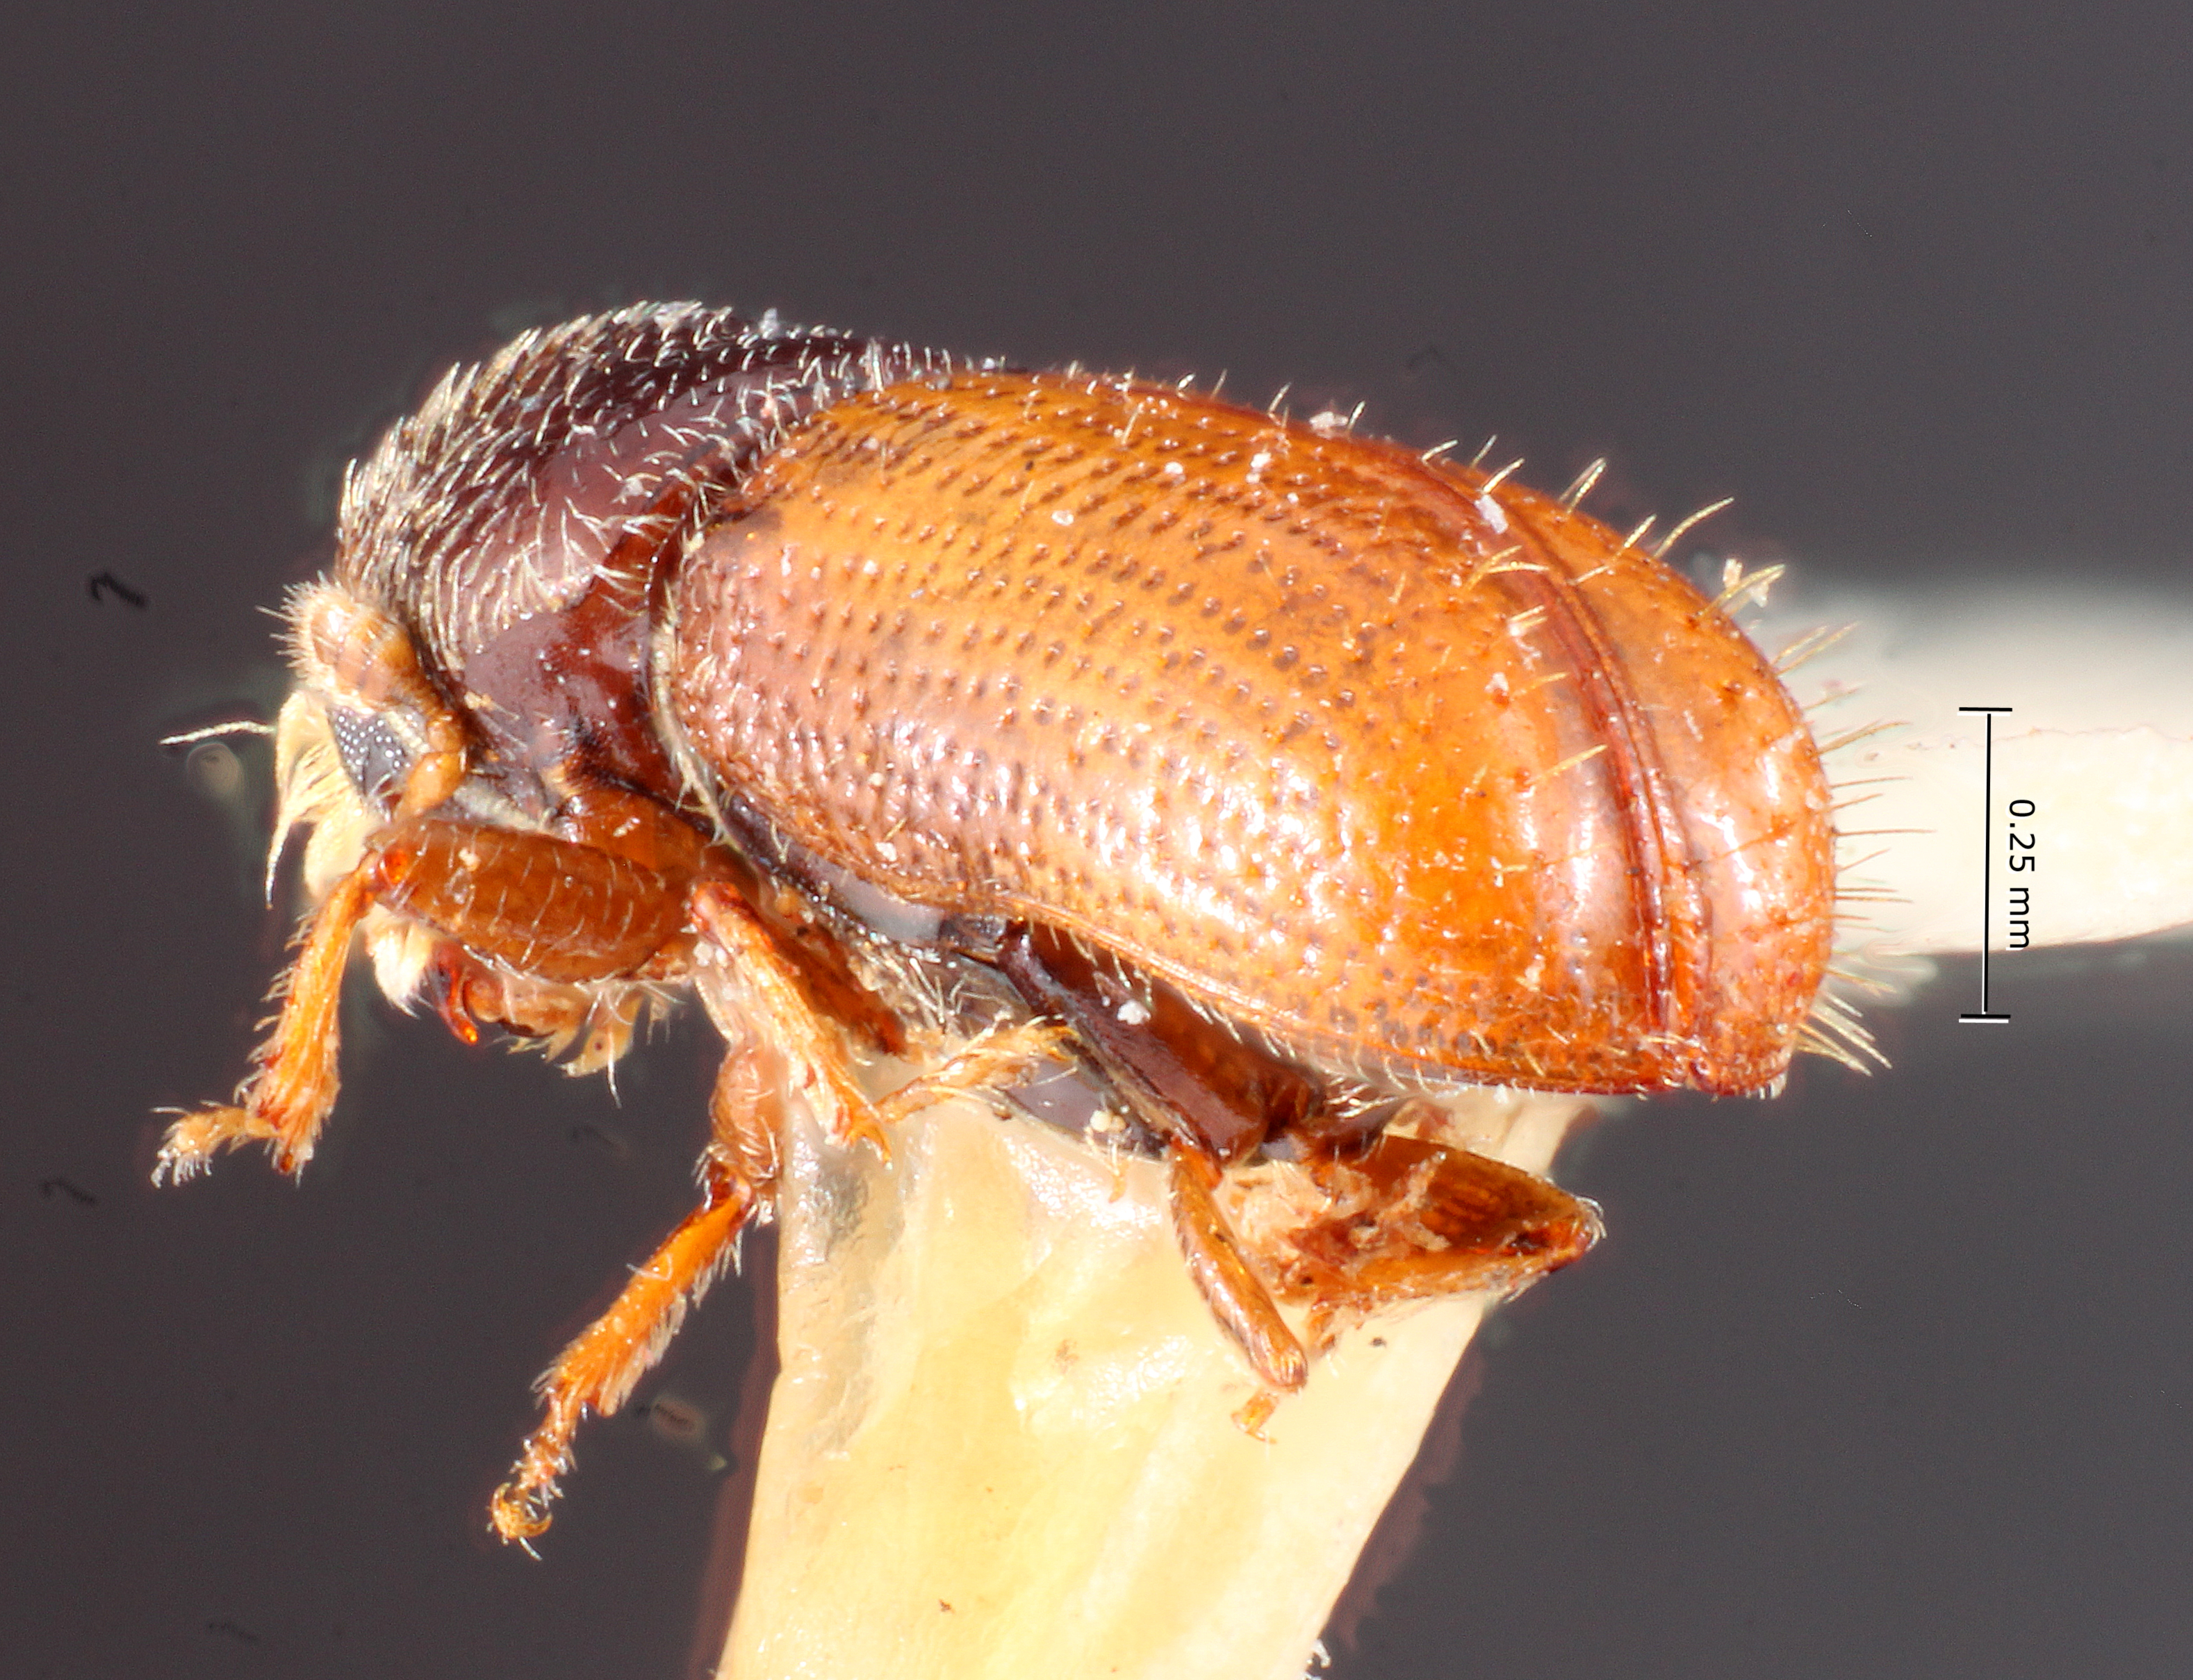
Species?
Pityophthorus ciliatus
